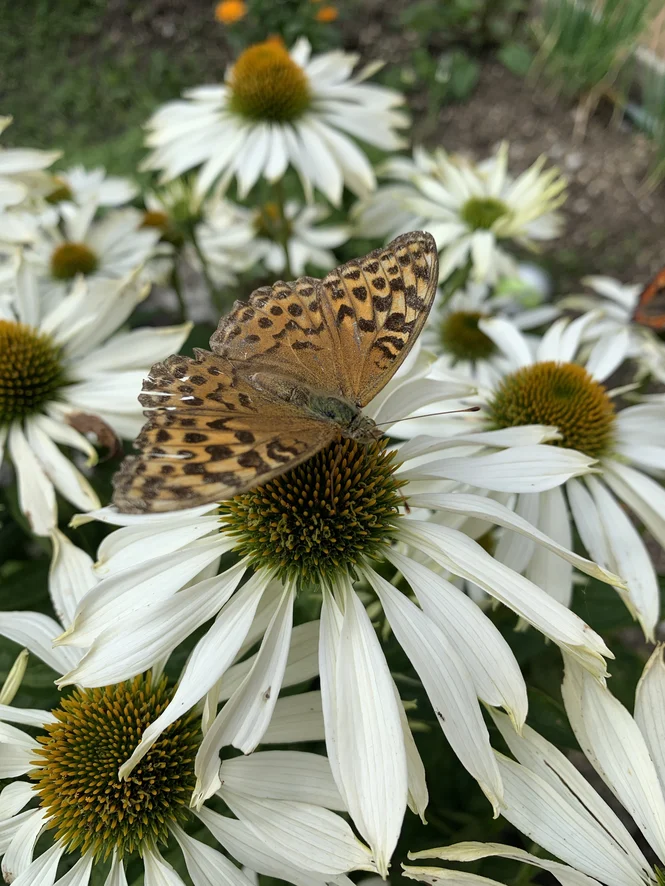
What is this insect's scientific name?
Argynnis paphia
